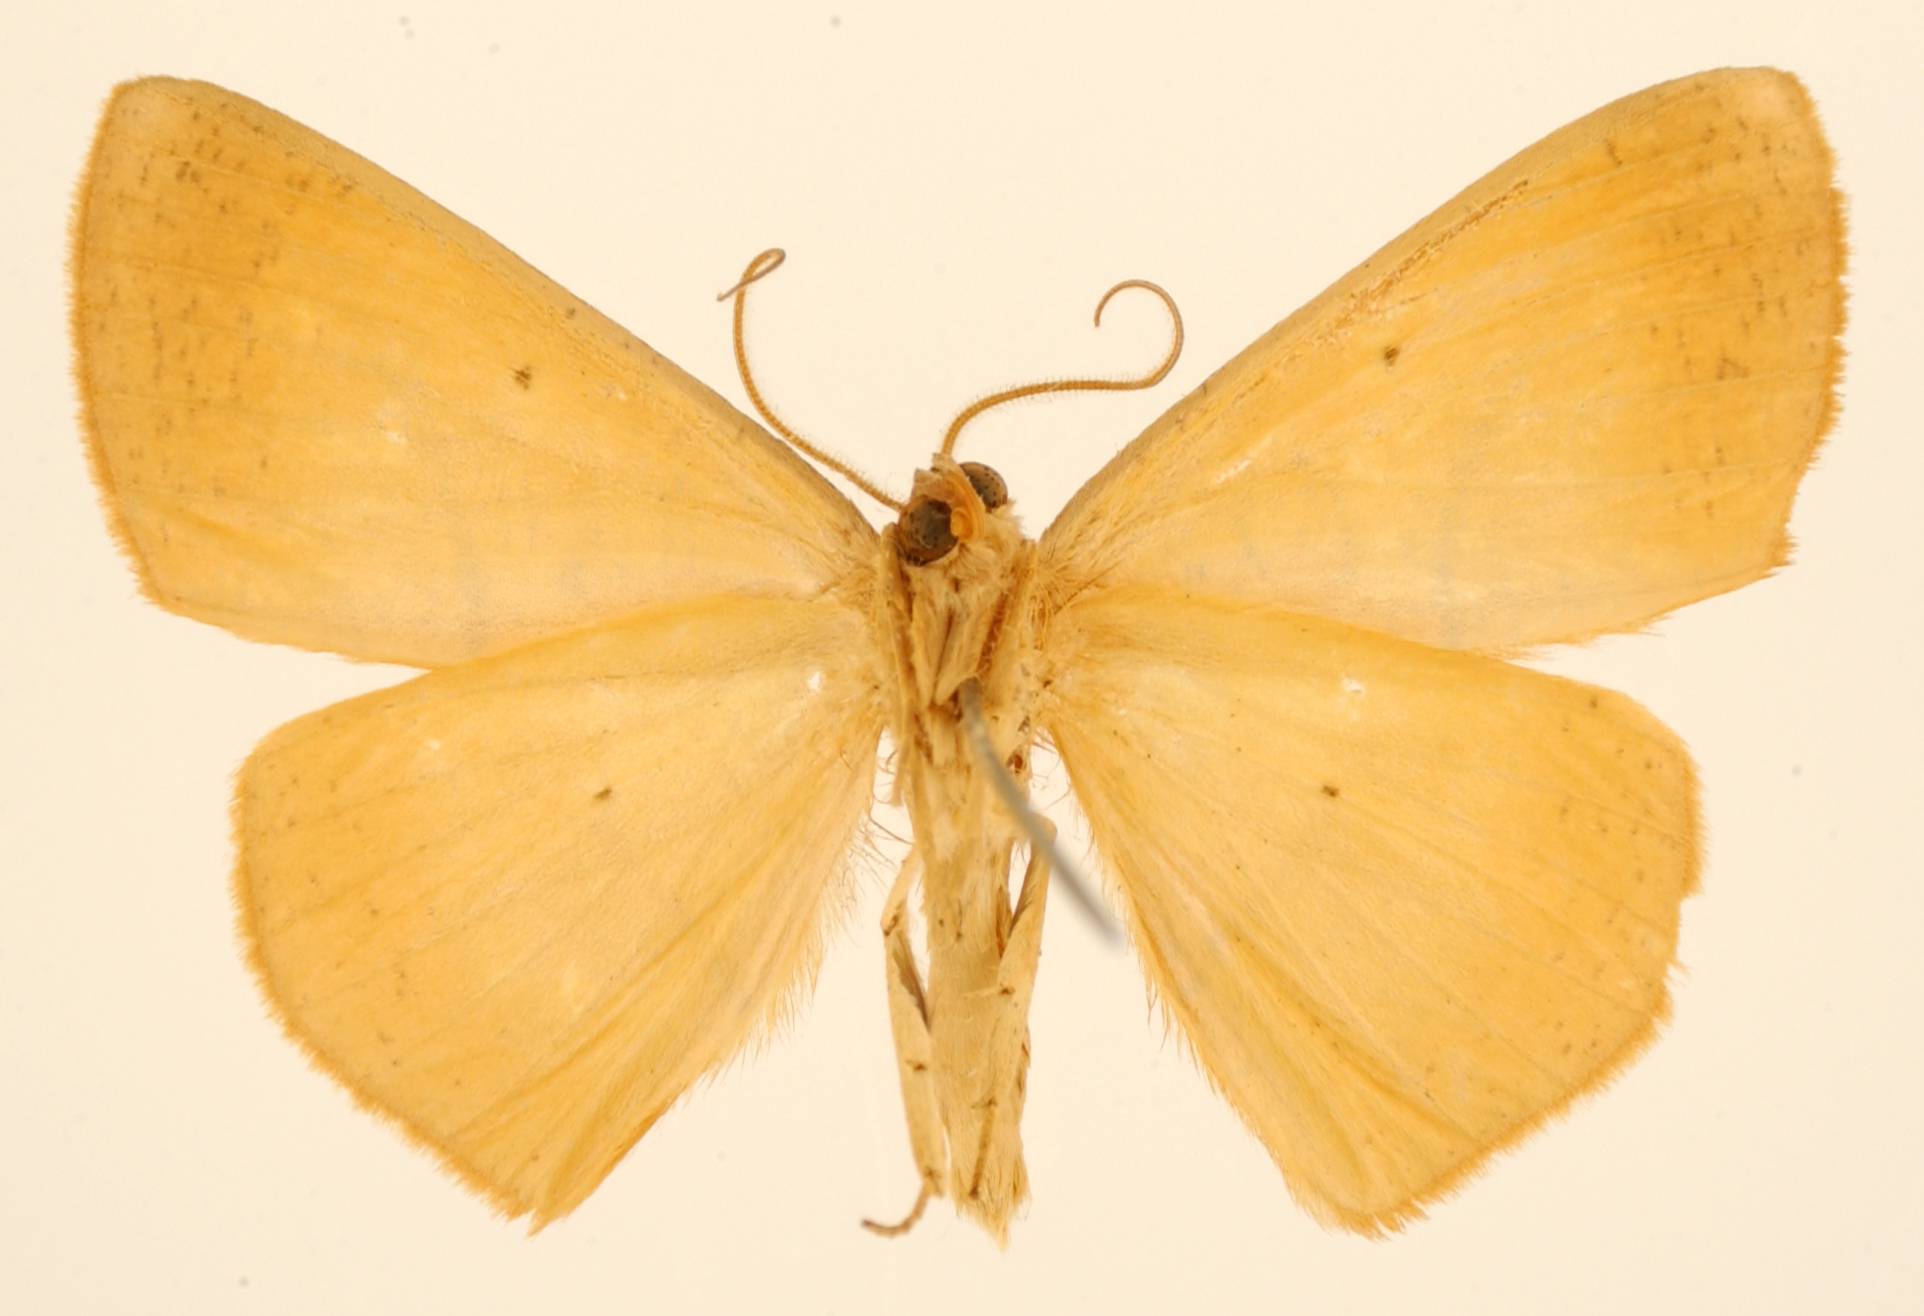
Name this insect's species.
Microgonia xanthopepla
